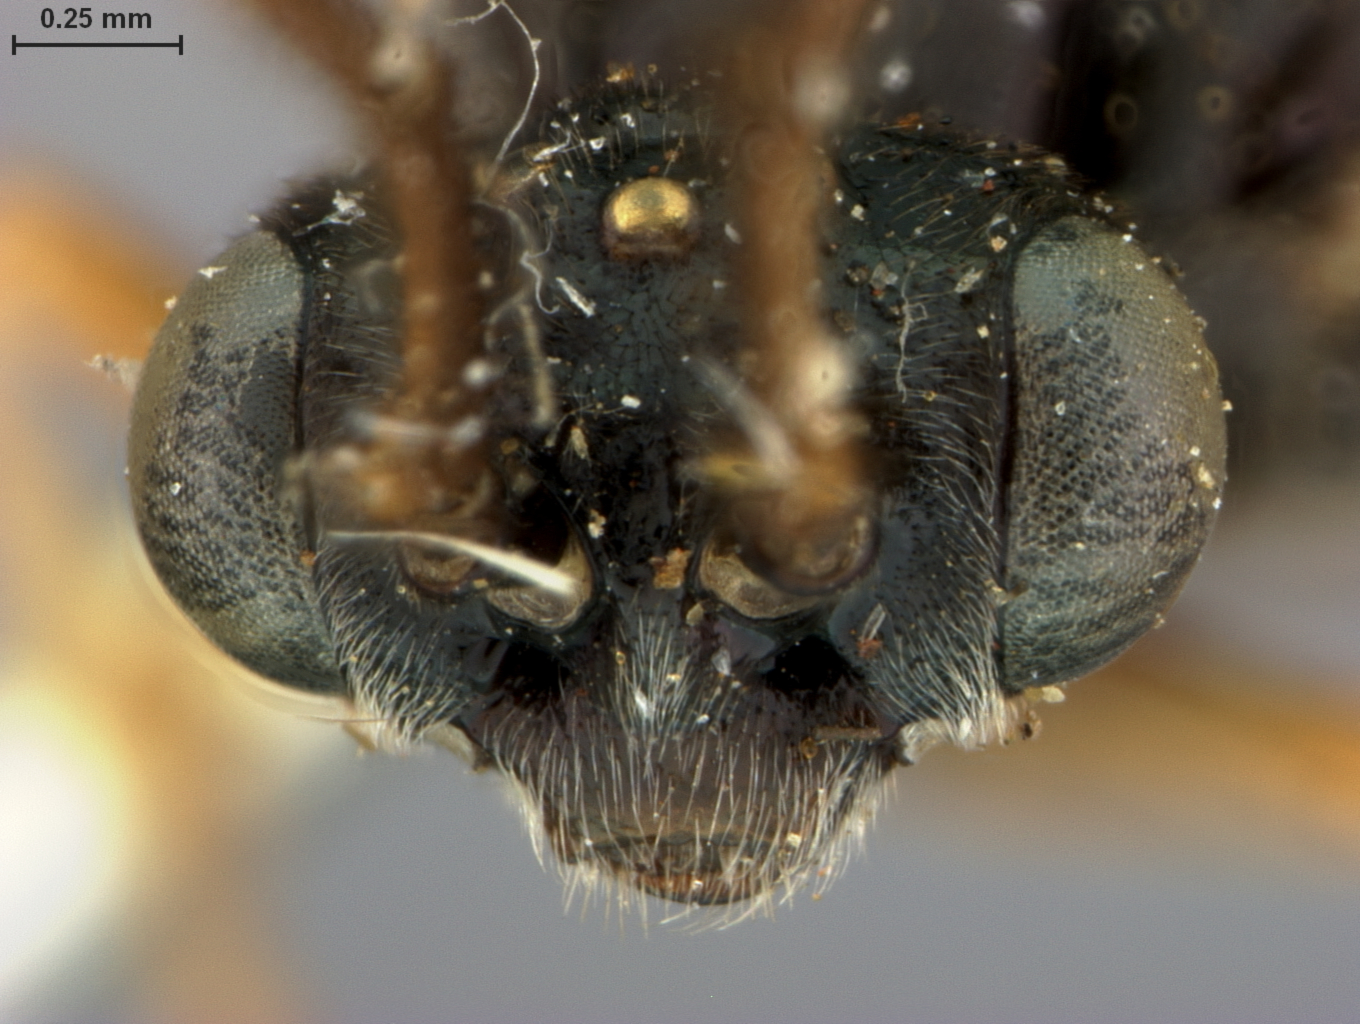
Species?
Trichiocampus gregarius
